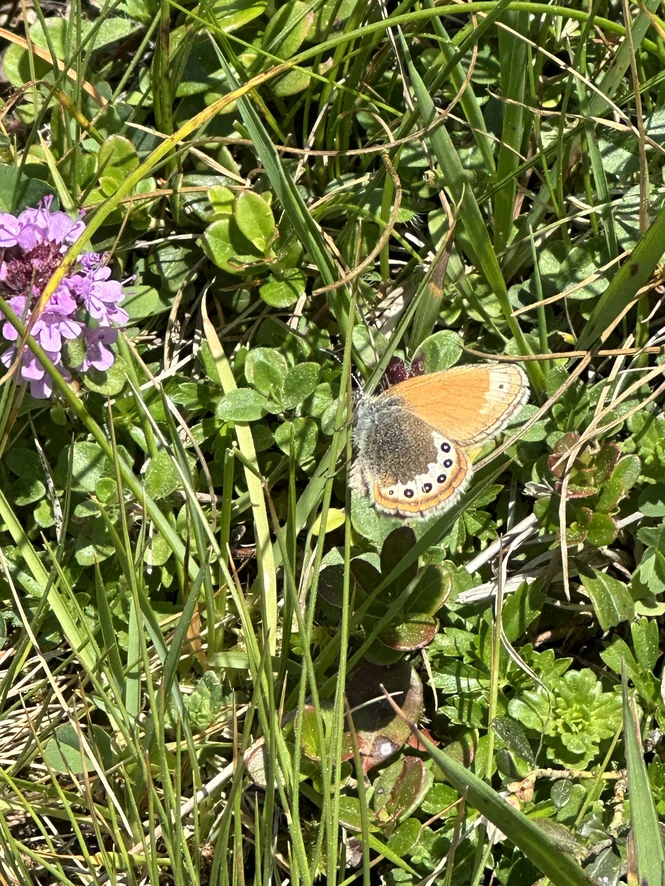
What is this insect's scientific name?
Coenonympha gardetta
